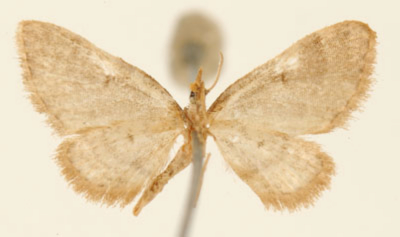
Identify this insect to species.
Eupithecia nemoralis
